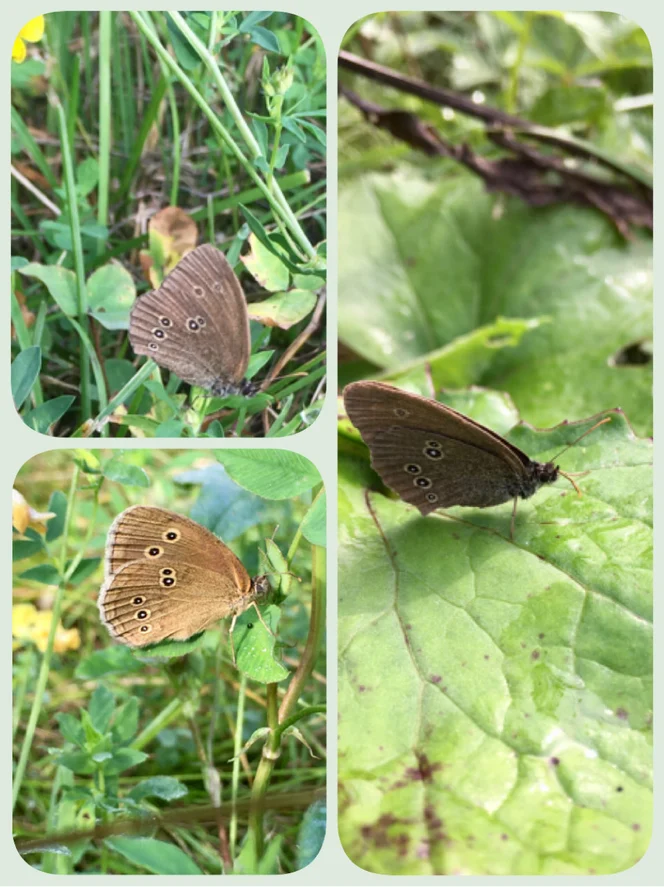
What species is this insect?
Aphantopus hyperantus
